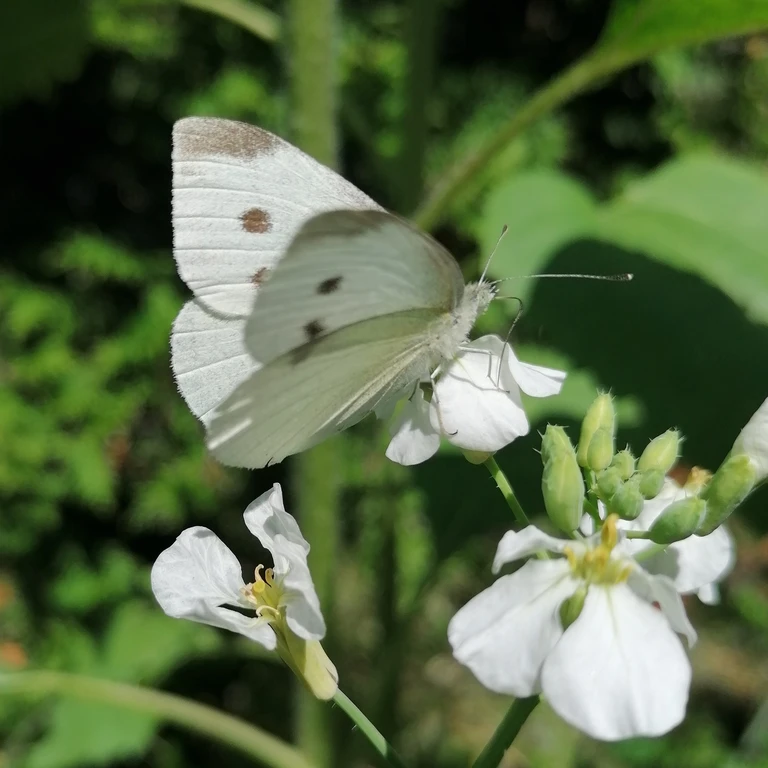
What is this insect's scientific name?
Pieris rapae
